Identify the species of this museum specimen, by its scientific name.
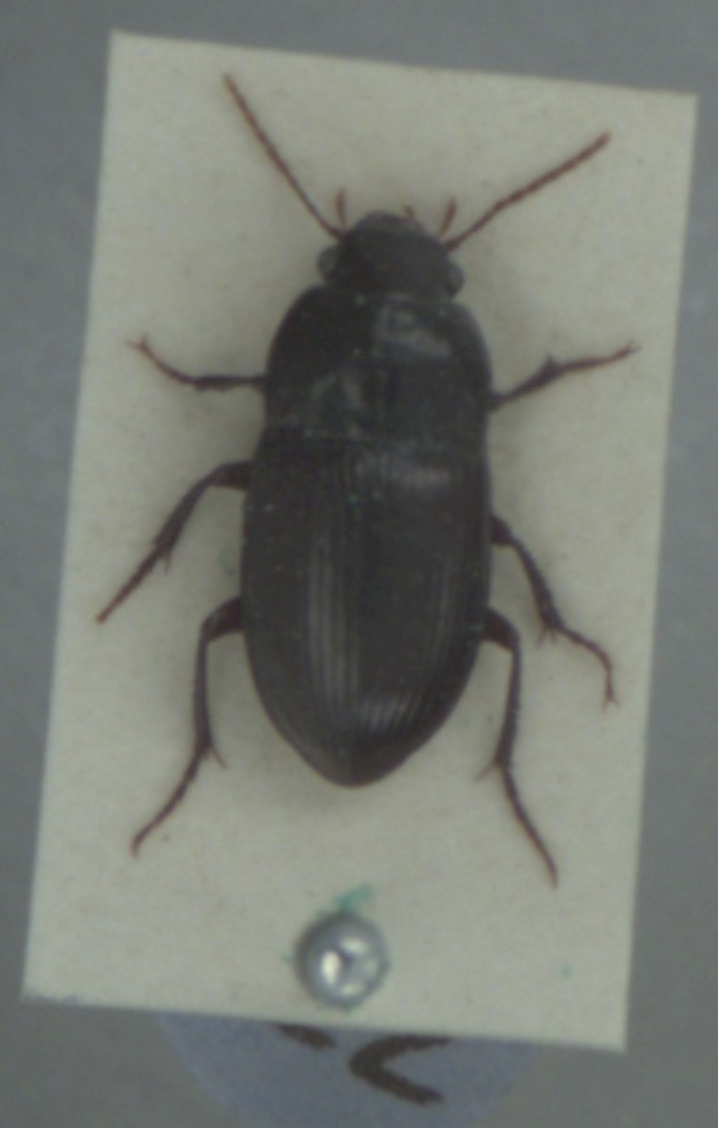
Amara consularis
